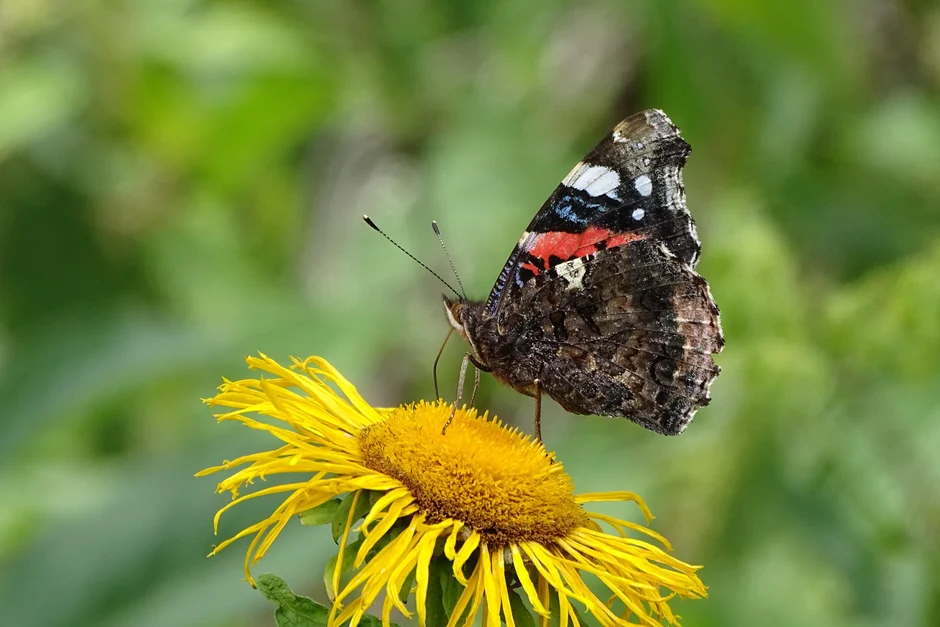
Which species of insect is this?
Vanessa atalanta
